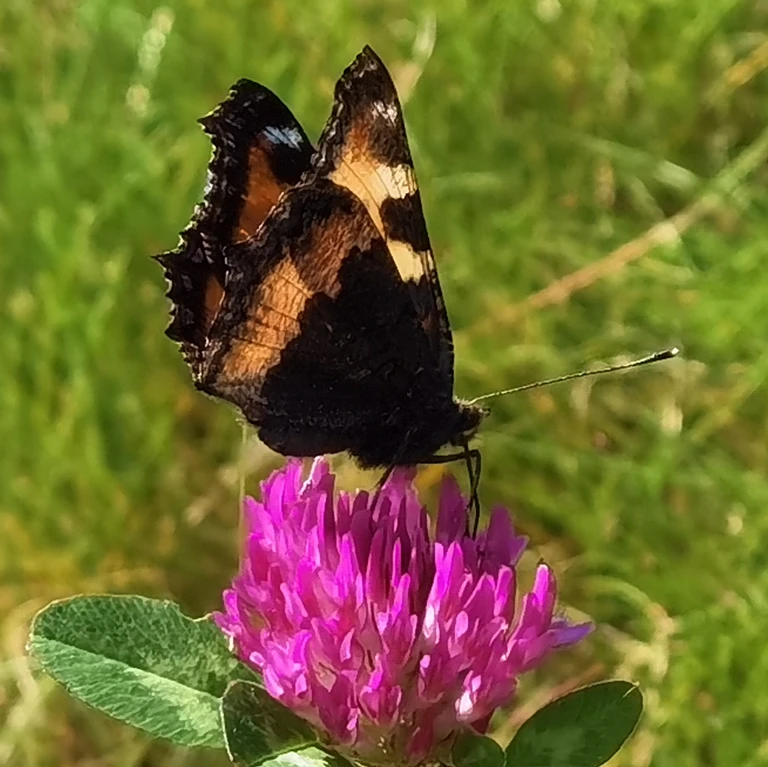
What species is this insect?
Aglais urticae
